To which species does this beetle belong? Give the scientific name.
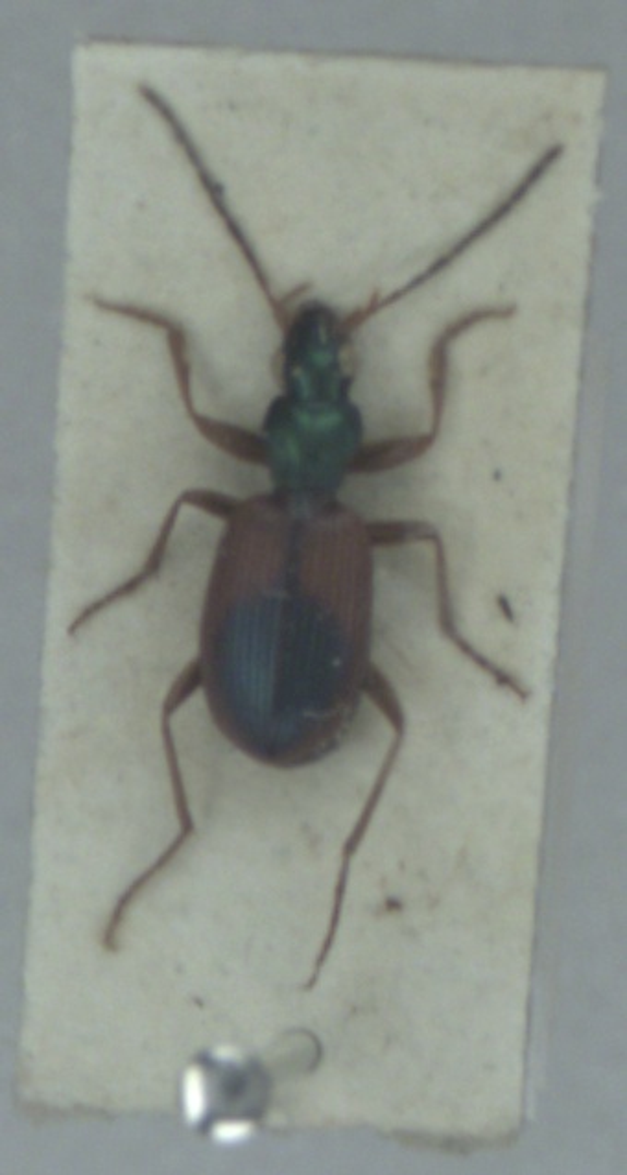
Anchomenus dorsalis
